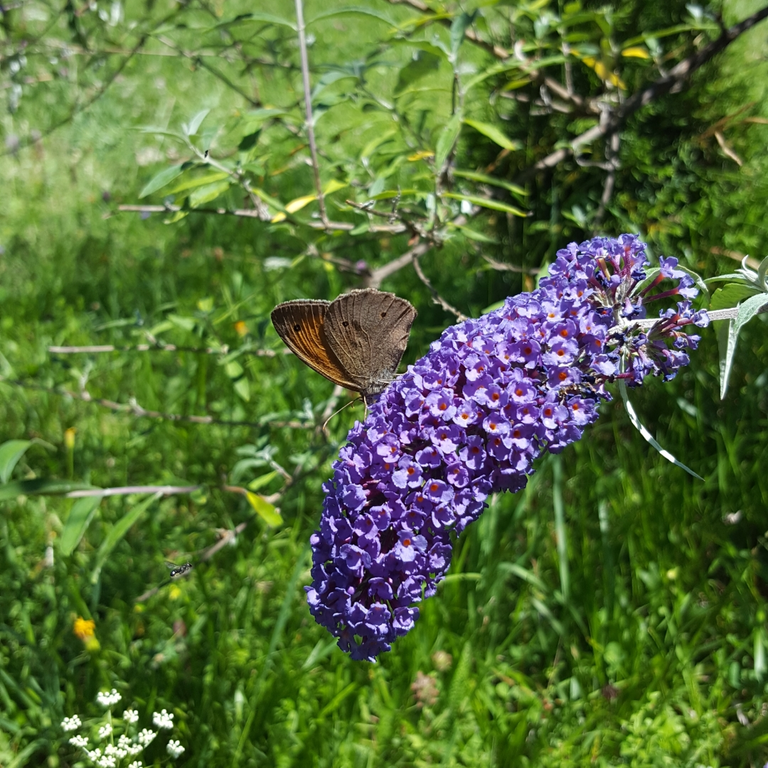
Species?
Maniola jurtina
